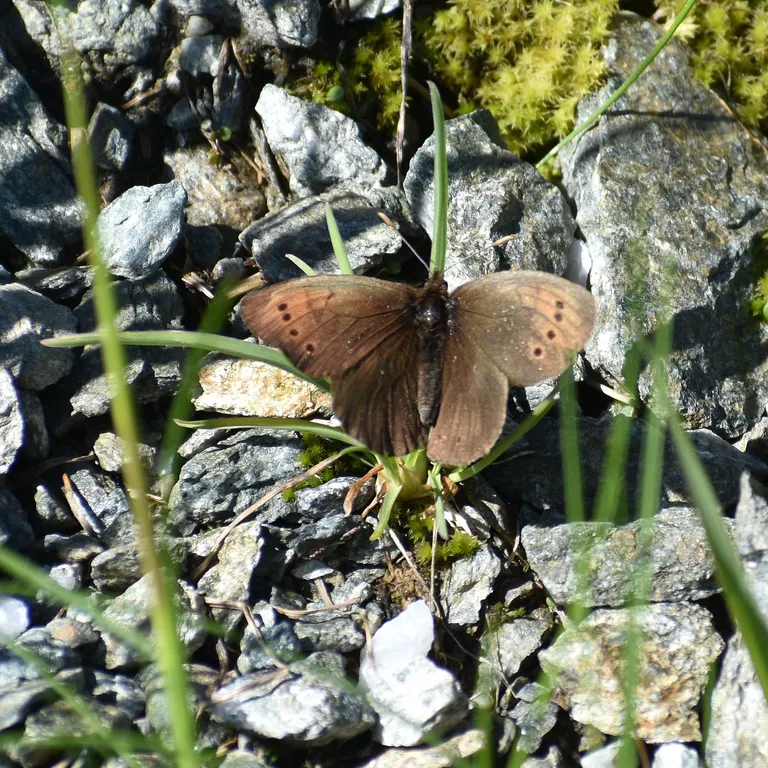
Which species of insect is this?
Erebia pandrose
